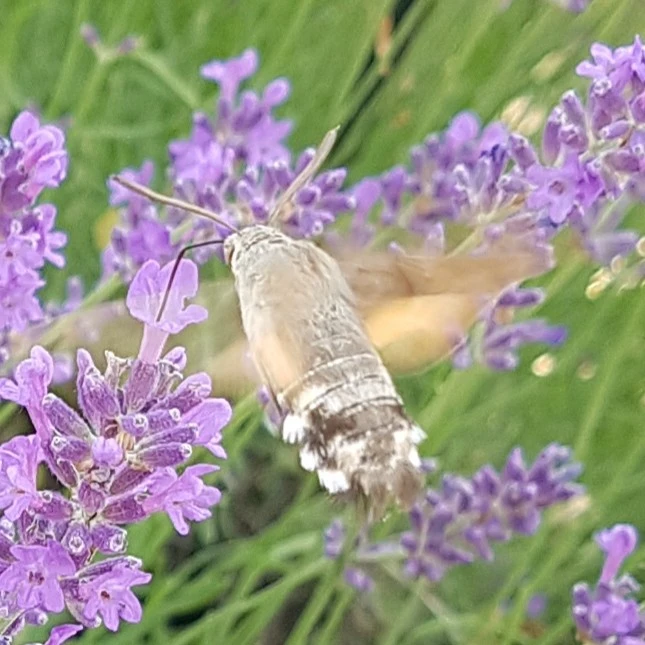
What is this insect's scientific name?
Macroglossum stellatarum
